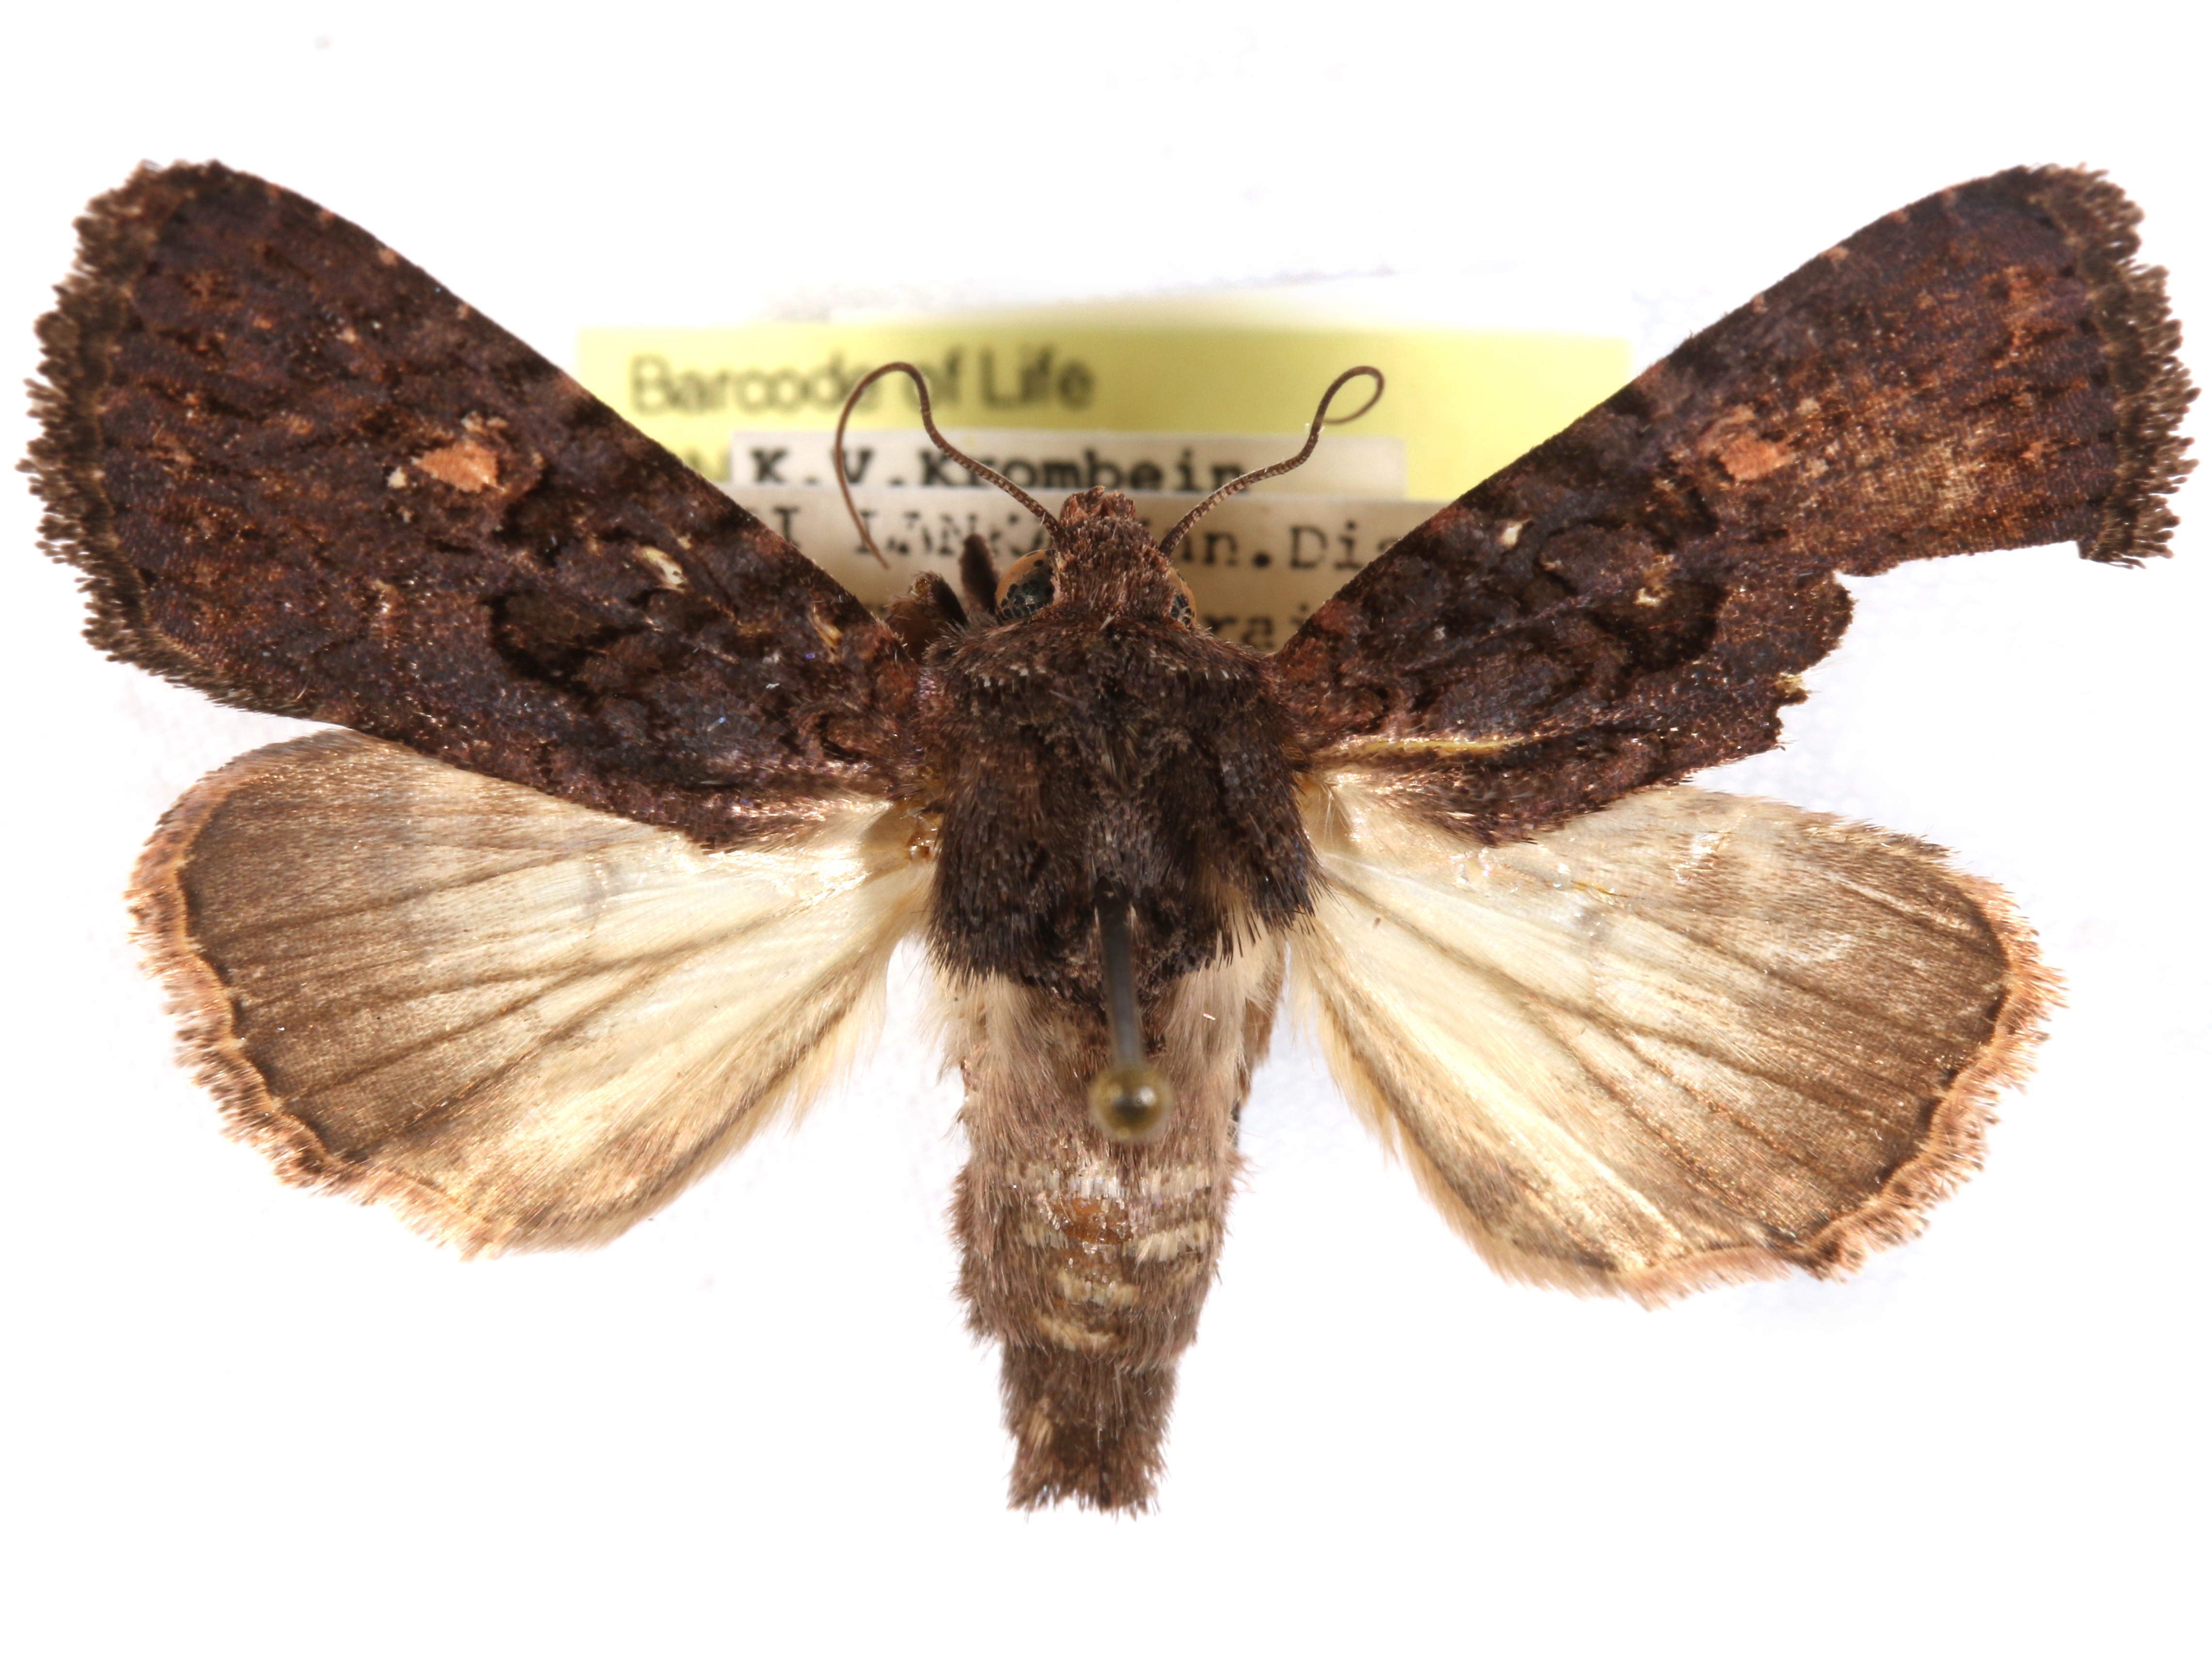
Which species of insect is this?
Feliniopsis opposita
